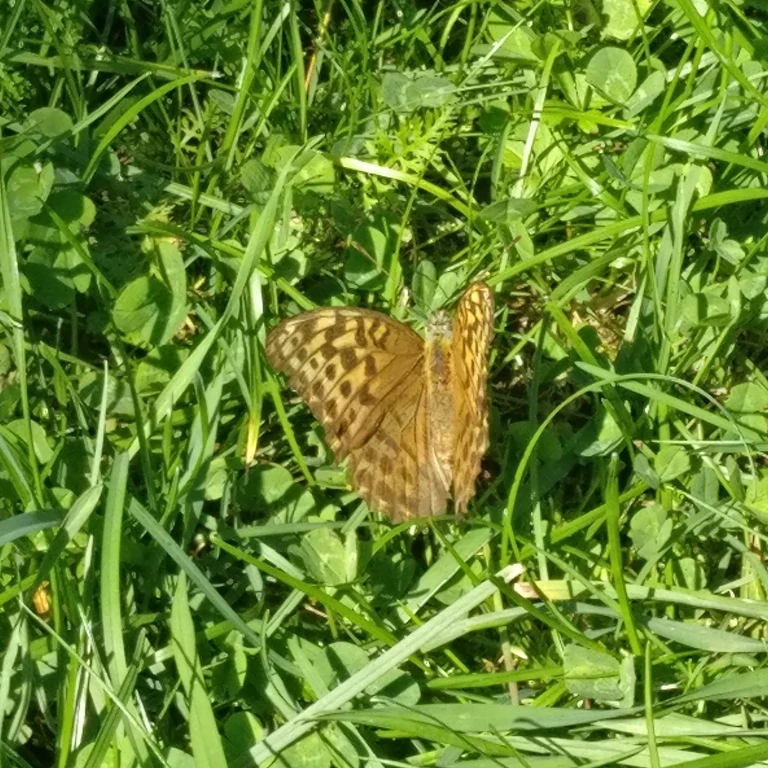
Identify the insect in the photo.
Argynnis paphia
